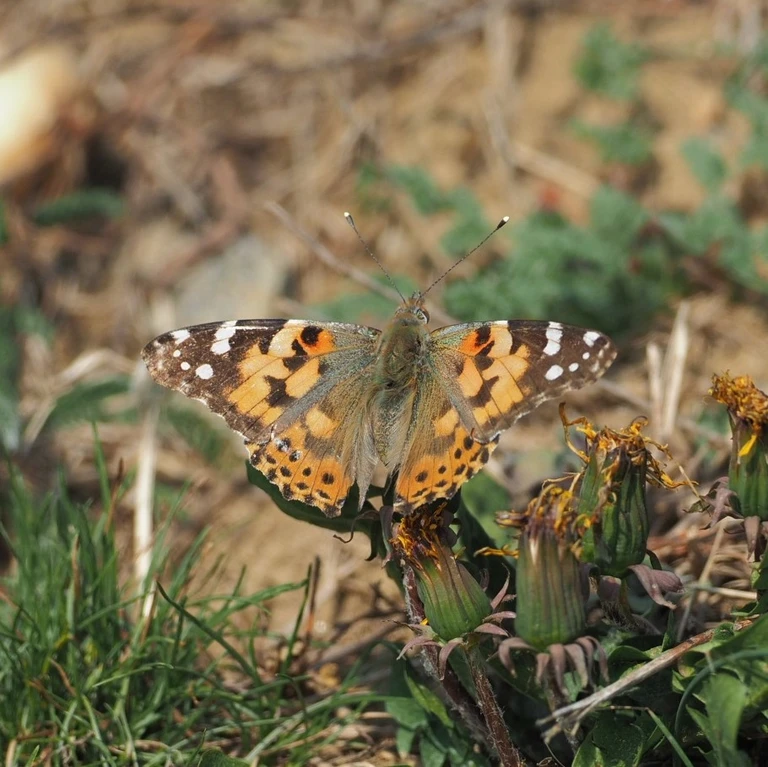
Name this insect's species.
Vanessa cardui
